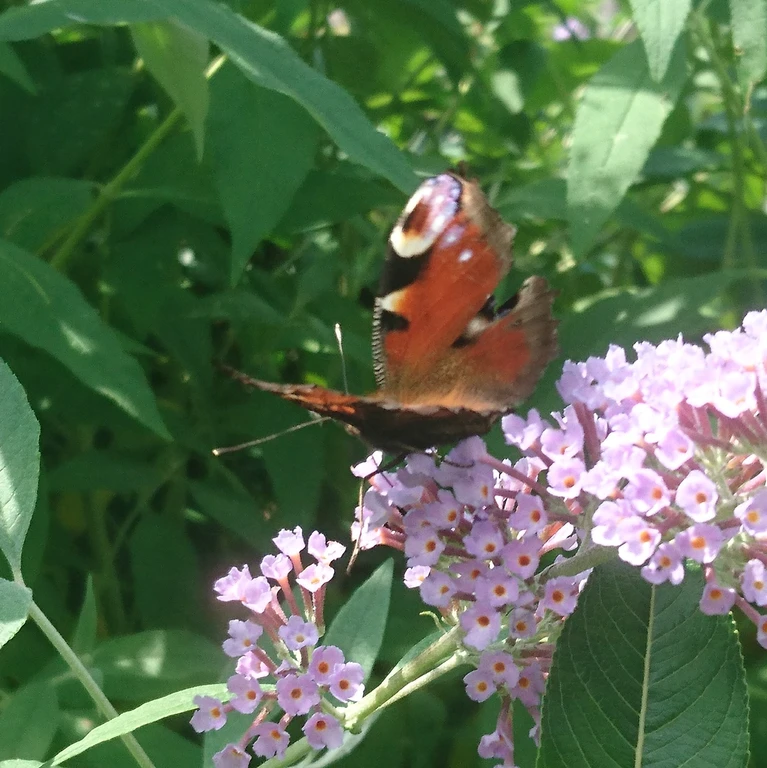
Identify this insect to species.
Aglais io
